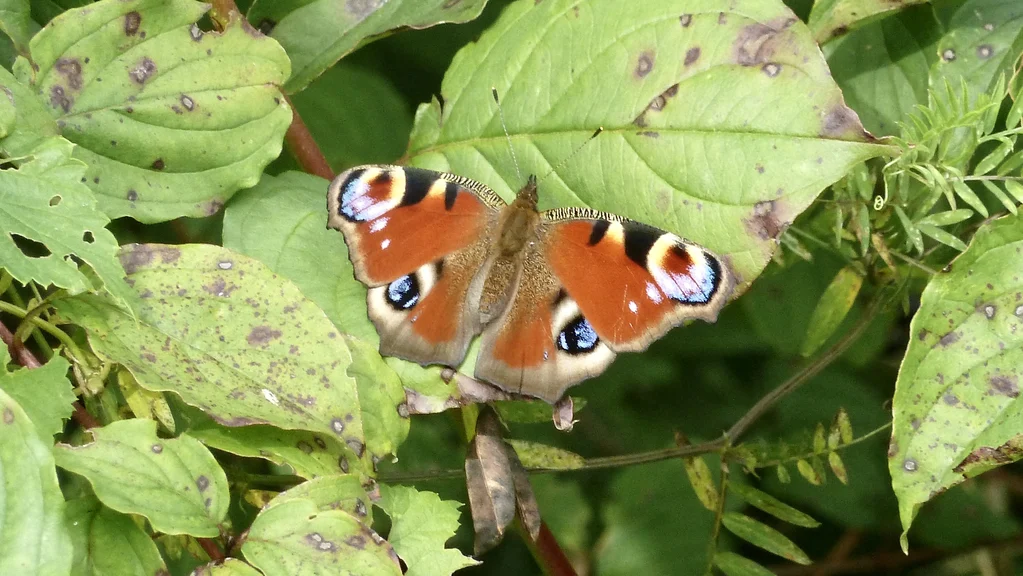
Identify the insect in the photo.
Aglais io
